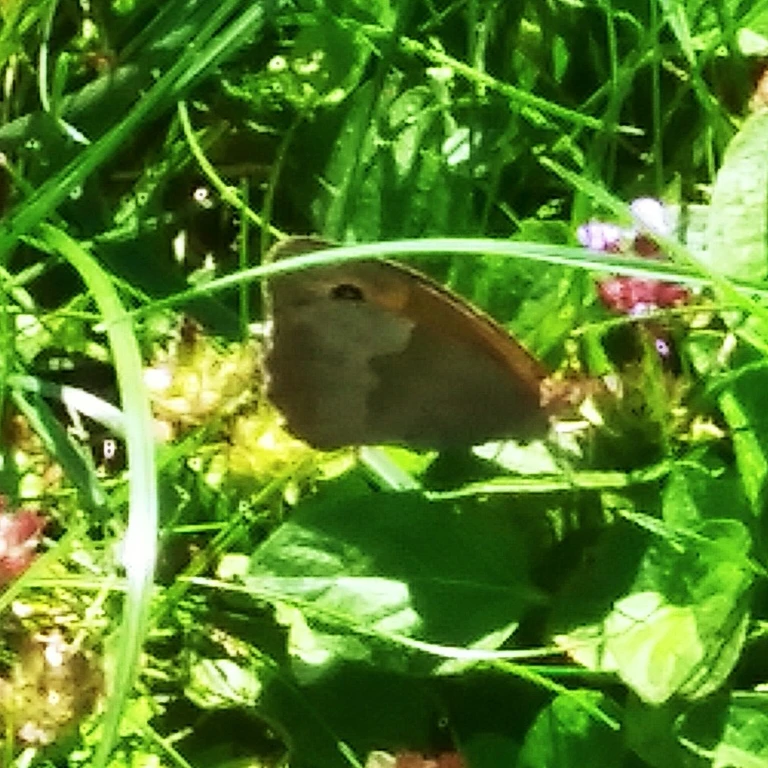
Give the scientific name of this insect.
Maniola jurtina
